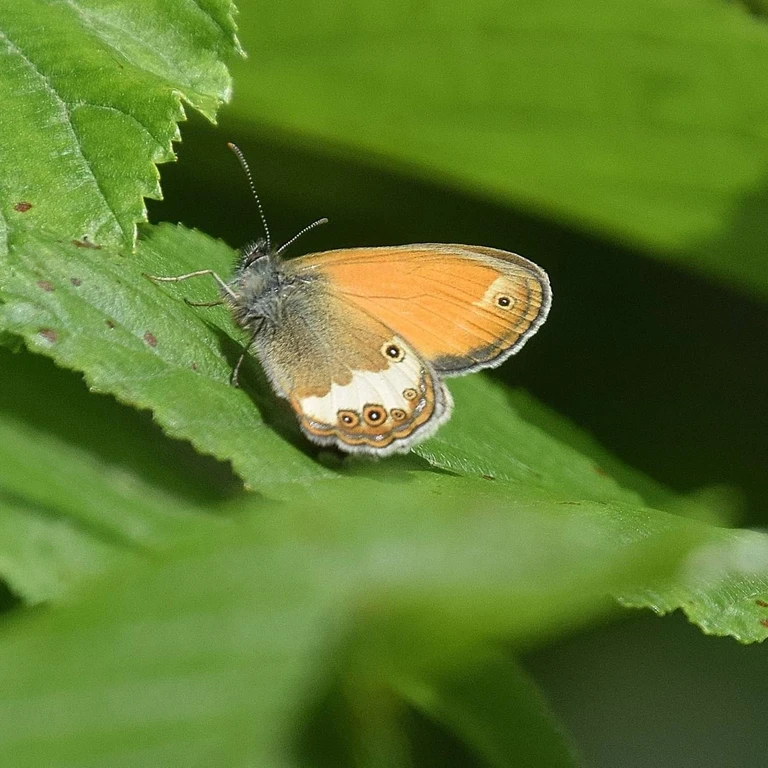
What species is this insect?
Coenonympha arcania
